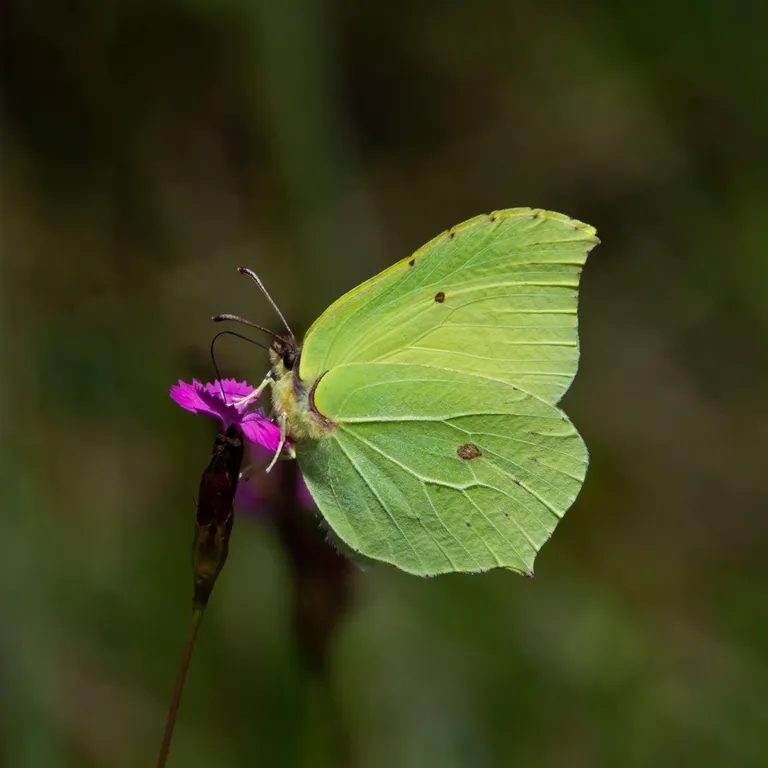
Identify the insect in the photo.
Gonepteryx rhamni
